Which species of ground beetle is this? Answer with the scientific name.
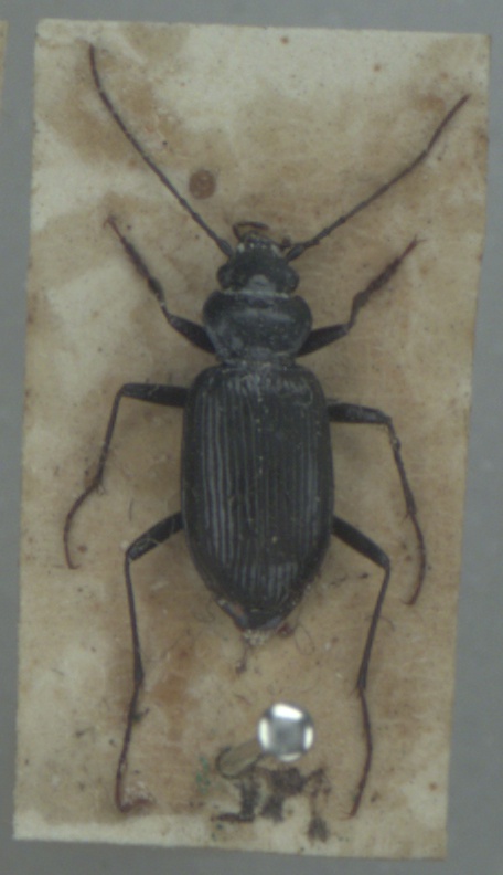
Nebria rufescens
